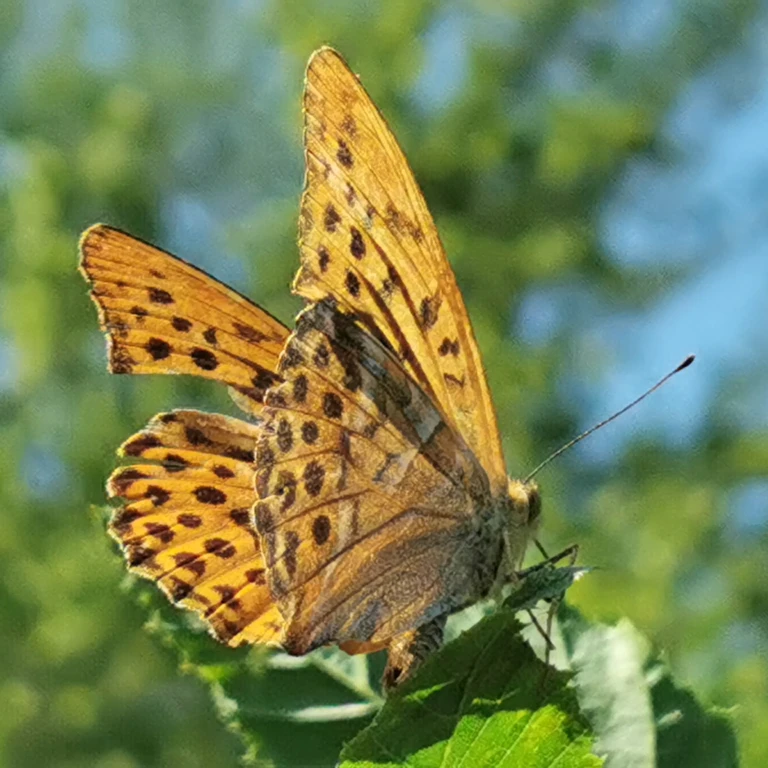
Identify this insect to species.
Argynnis paphia
